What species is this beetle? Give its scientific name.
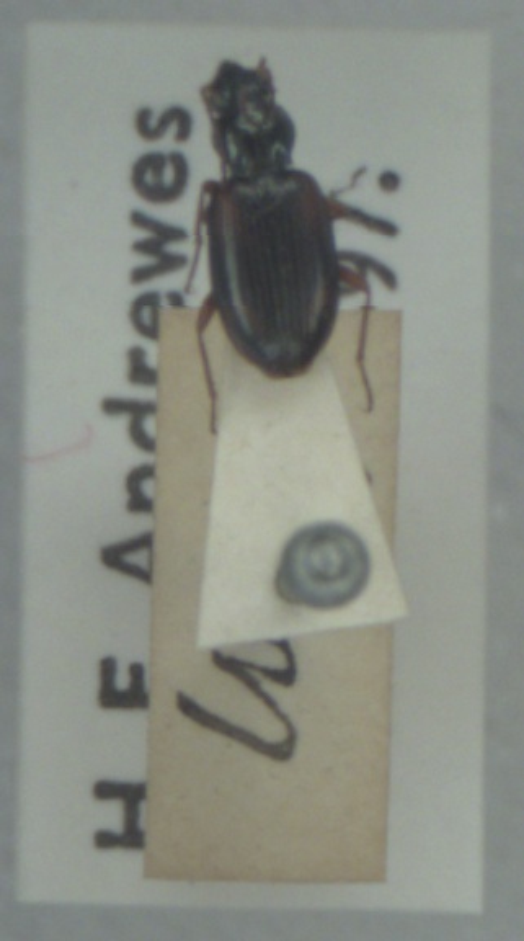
Bembidion tetracolum
